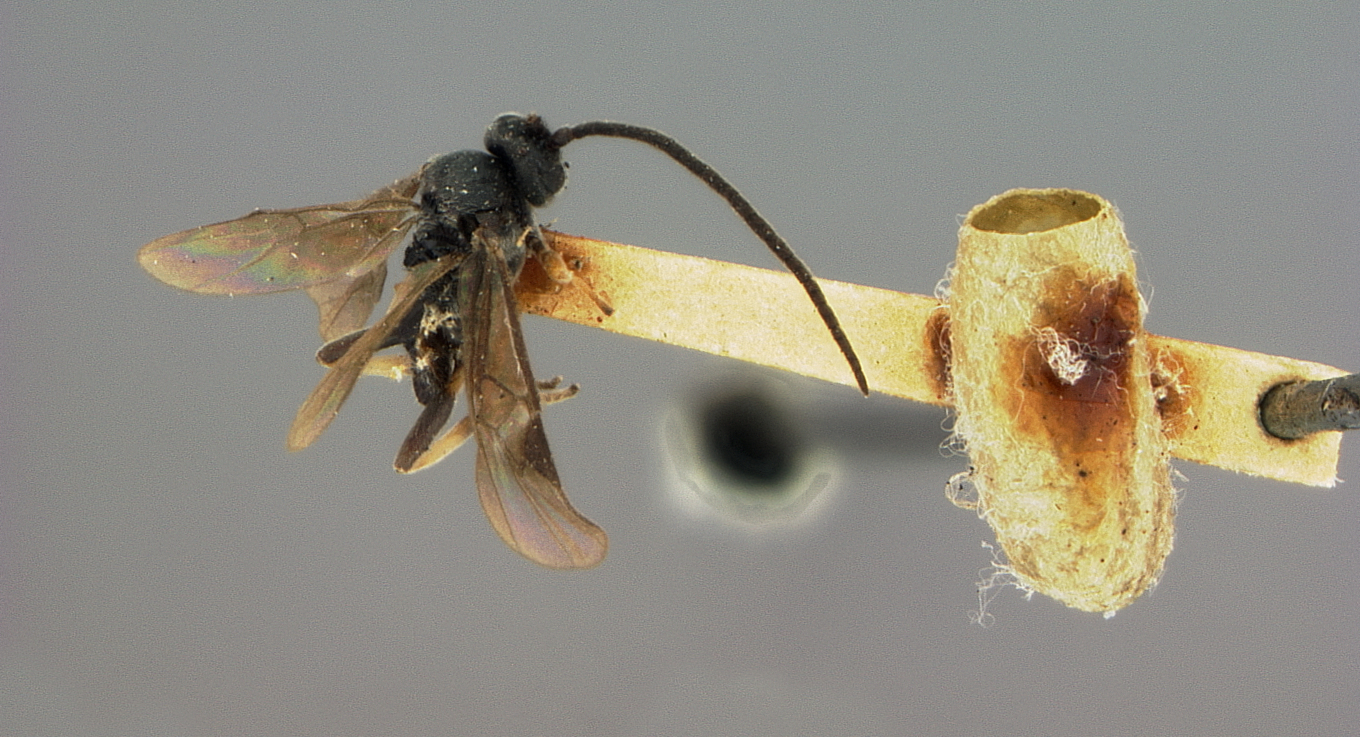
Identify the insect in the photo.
Microplitis atamiensis
